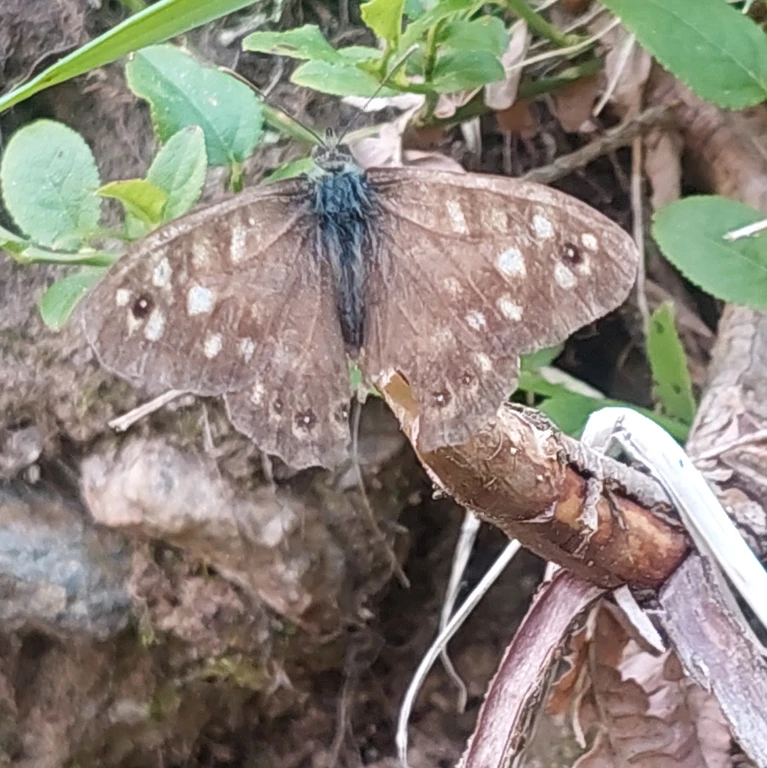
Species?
Pararge aegeria
